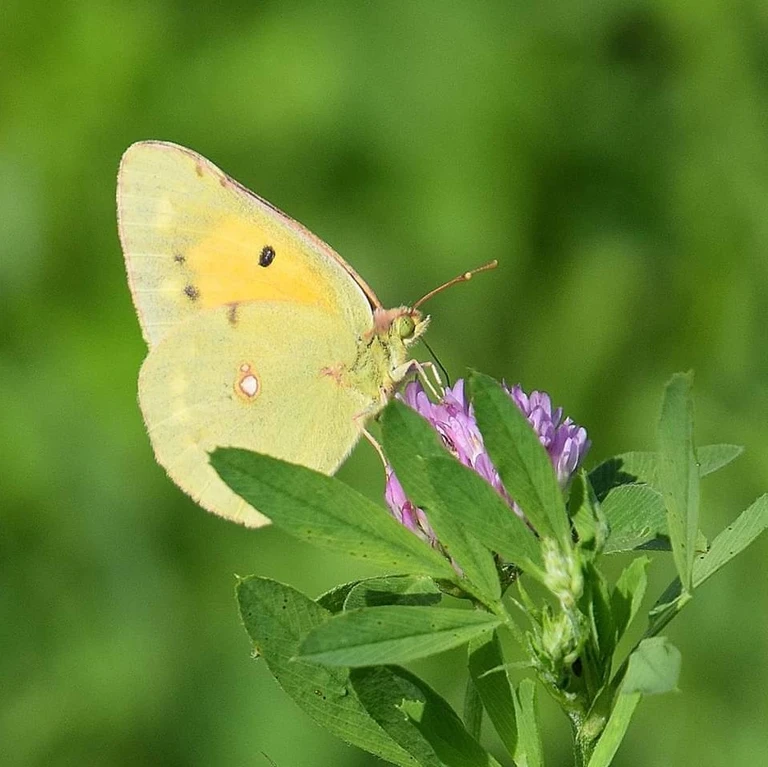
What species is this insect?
Colias croceus
